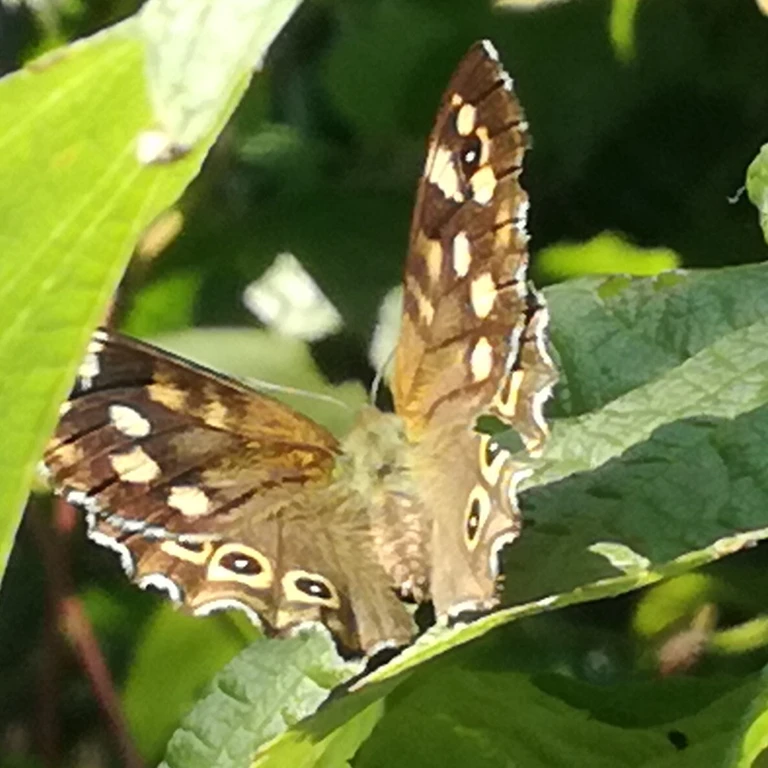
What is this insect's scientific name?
Pararge aegeria
